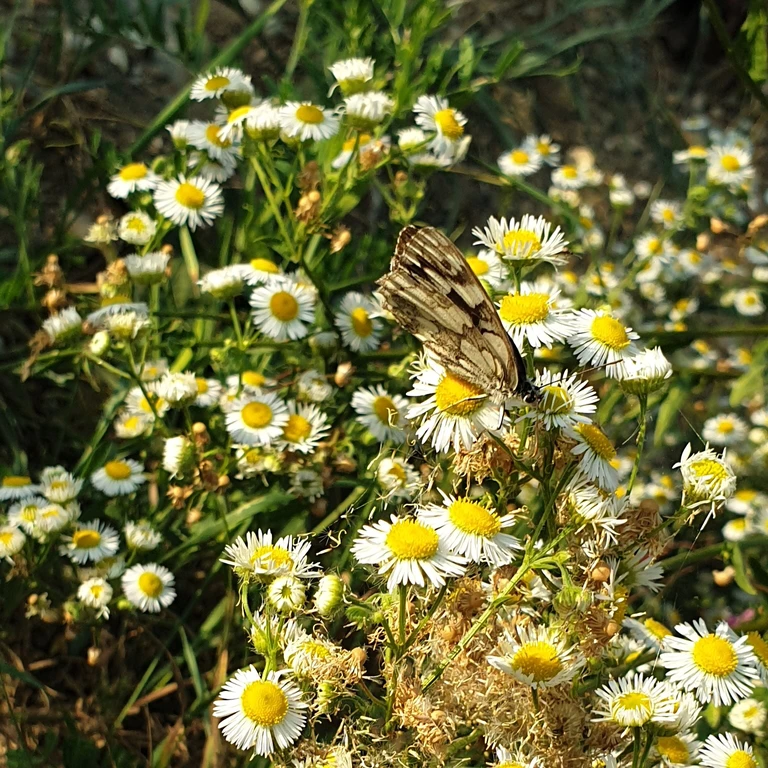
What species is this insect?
Melanargia galathea
